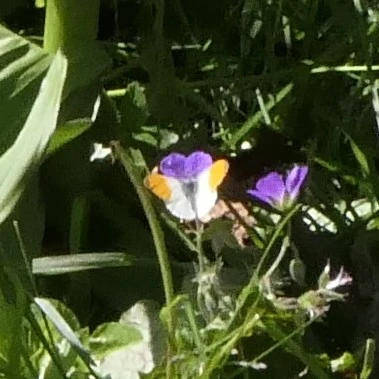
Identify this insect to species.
Anthocharis cardamines
